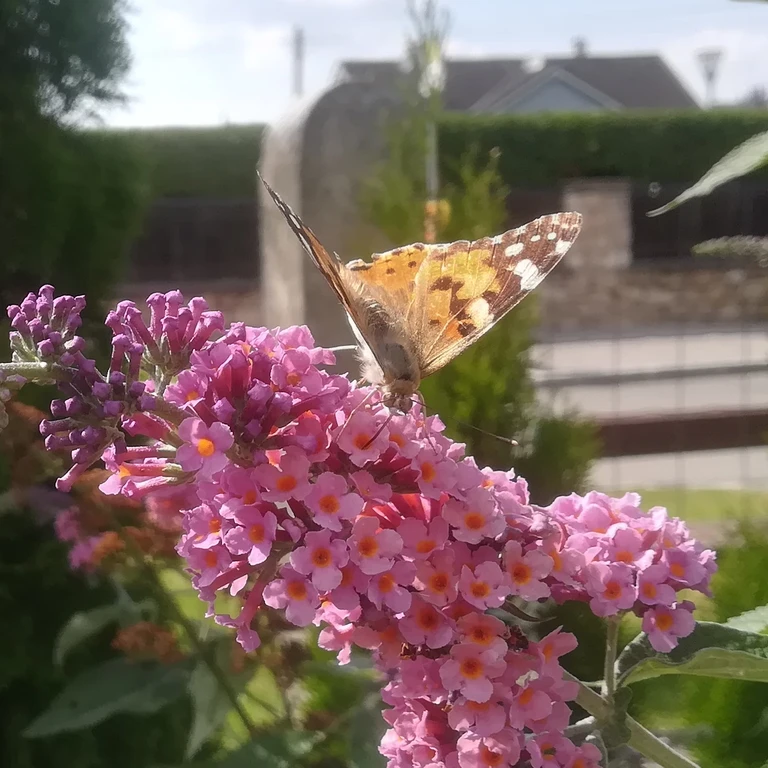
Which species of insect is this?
Vanessa cardui
